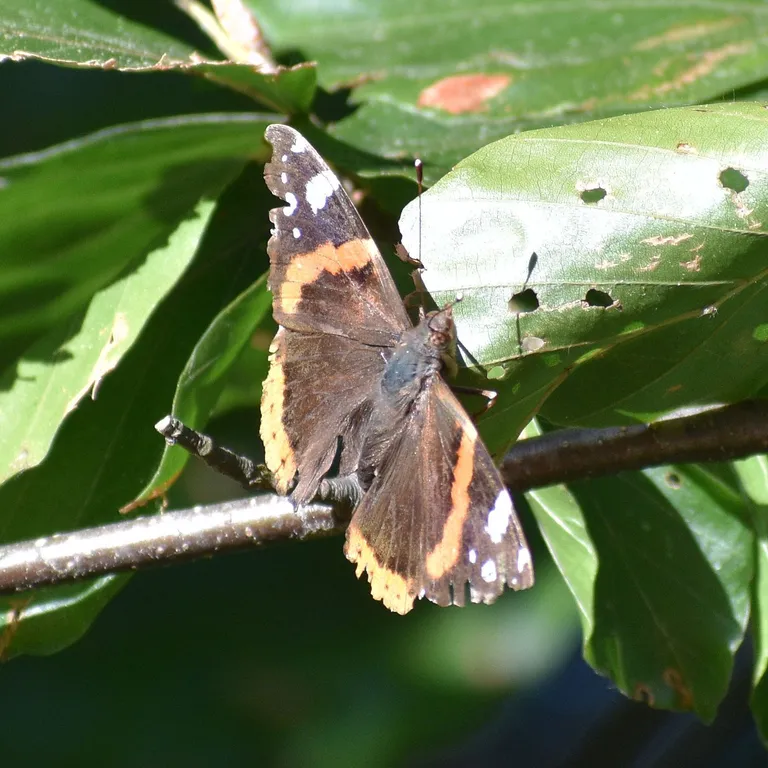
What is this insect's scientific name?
Vanessa atalanta
